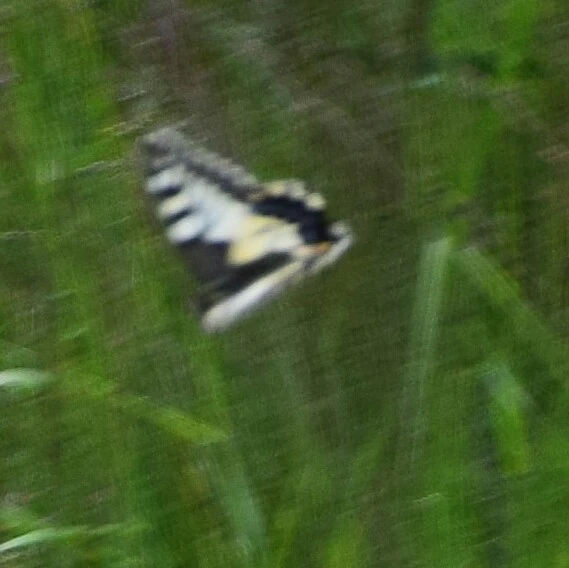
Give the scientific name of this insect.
Papilio machaon
